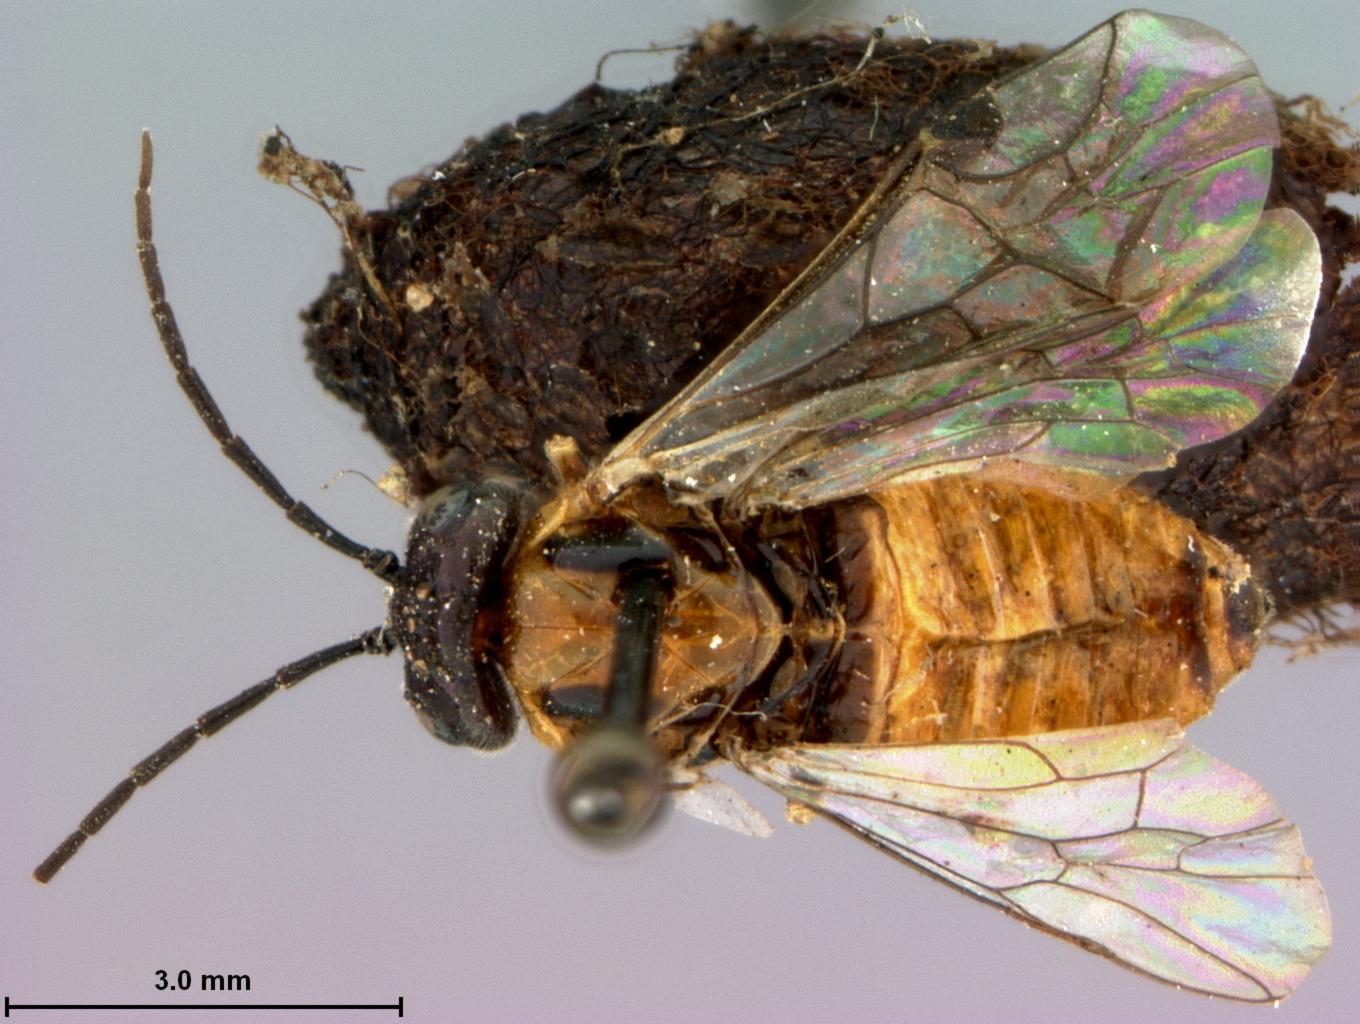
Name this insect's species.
Platycampus juniperi
